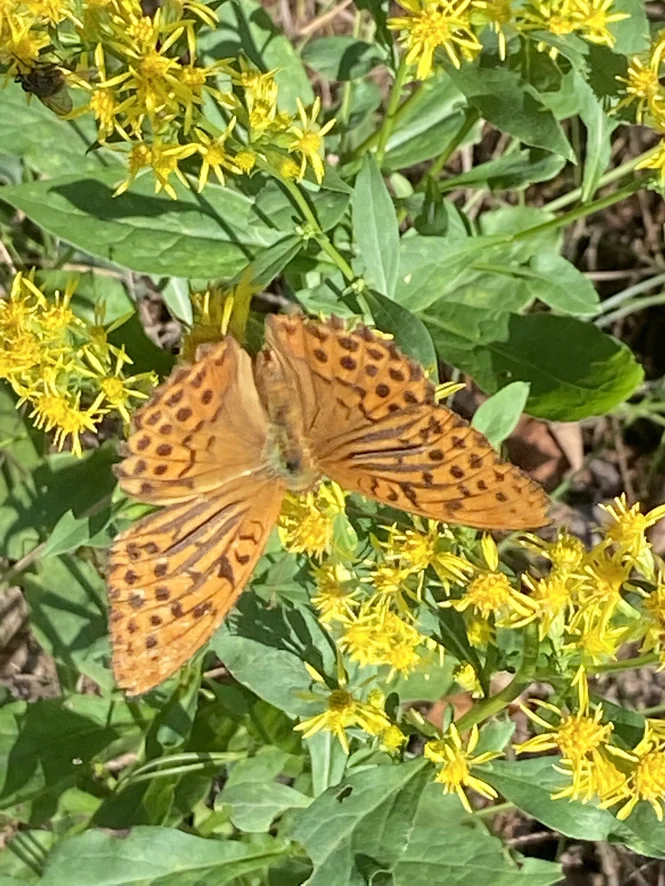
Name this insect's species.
Argynnis paphia
